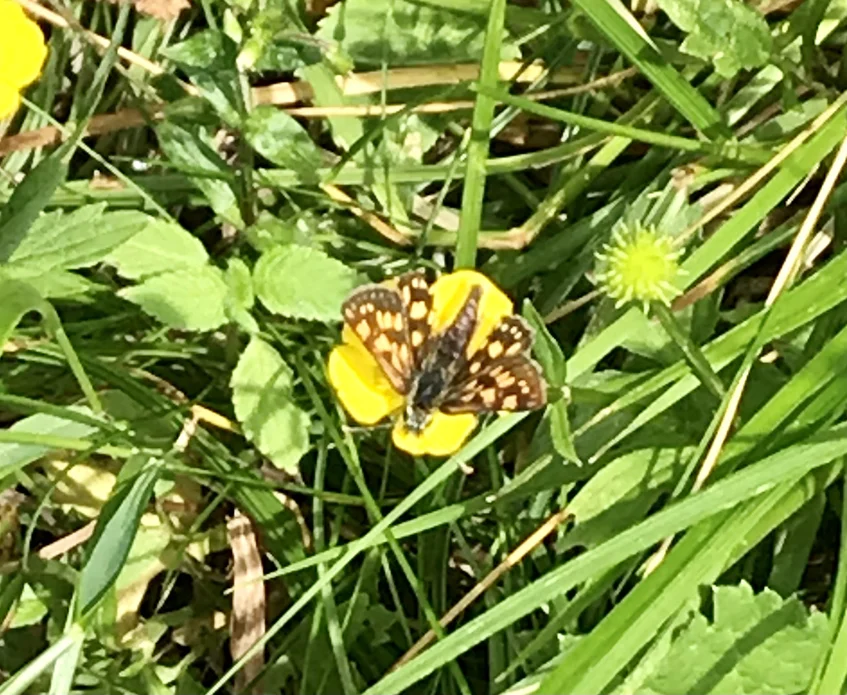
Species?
Carterocephalus palaemon
